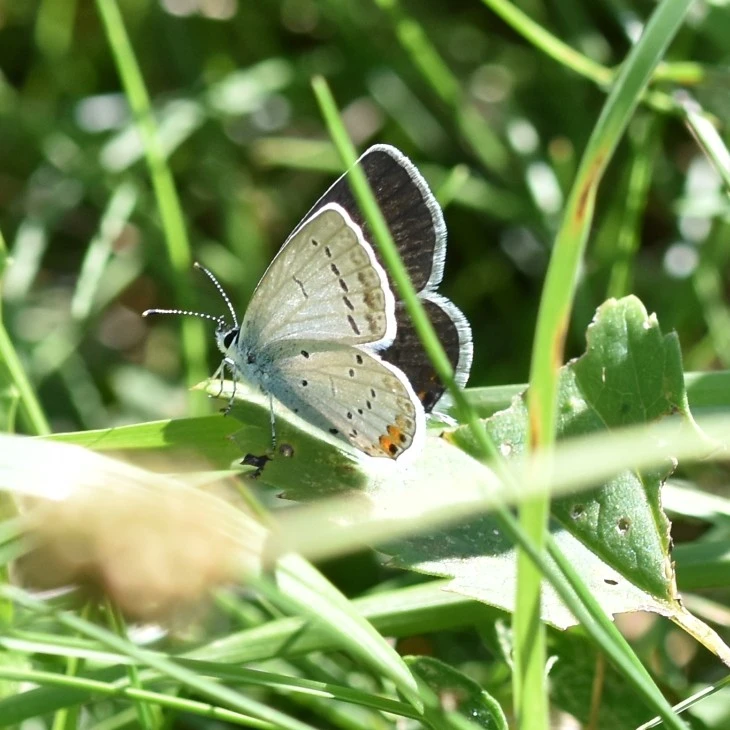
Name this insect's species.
Cupido argiades (also Elkalyce argiades)
